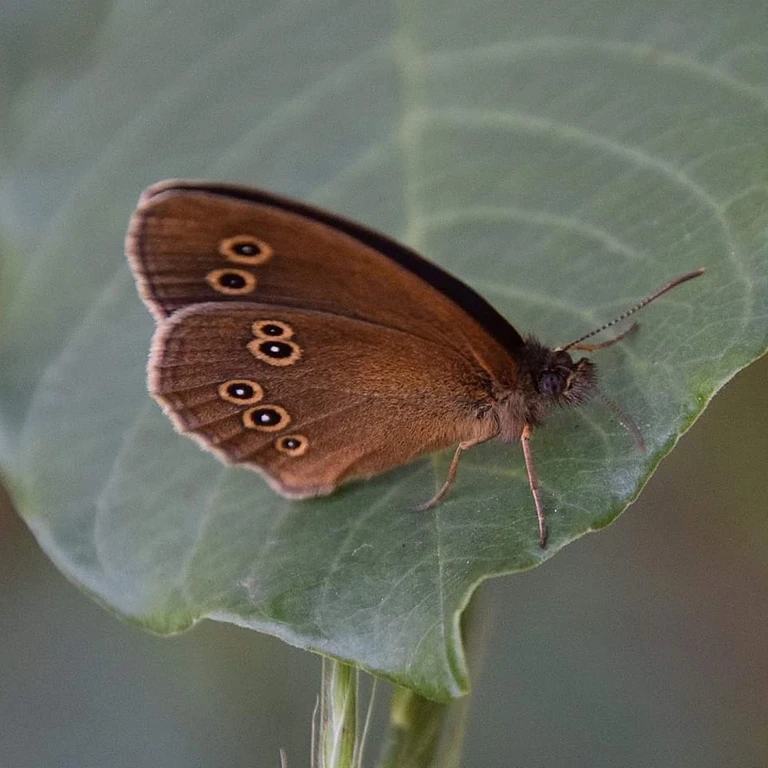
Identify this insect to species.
Aphantopus hyperantus
